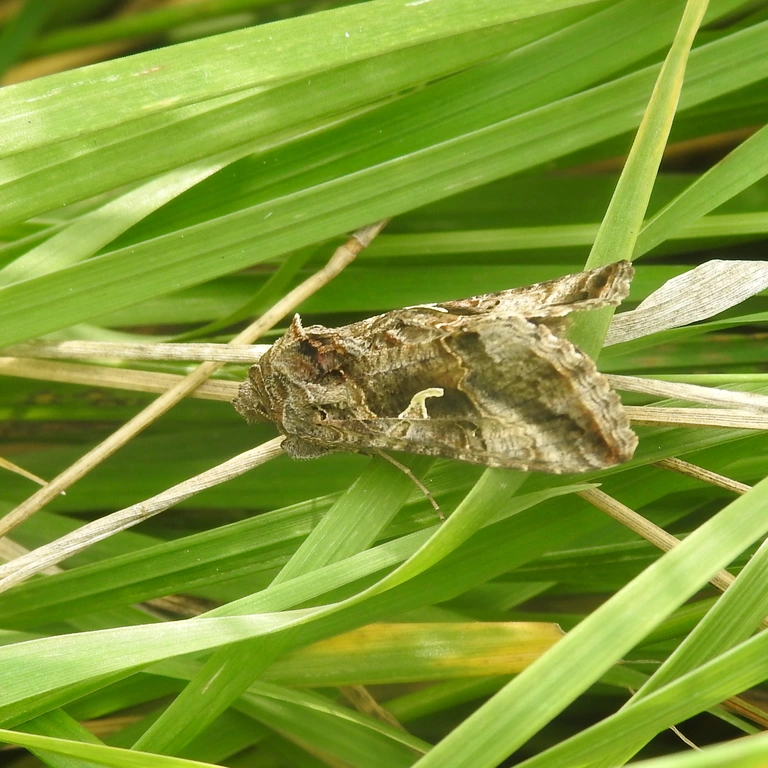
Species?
Autographa gamma
